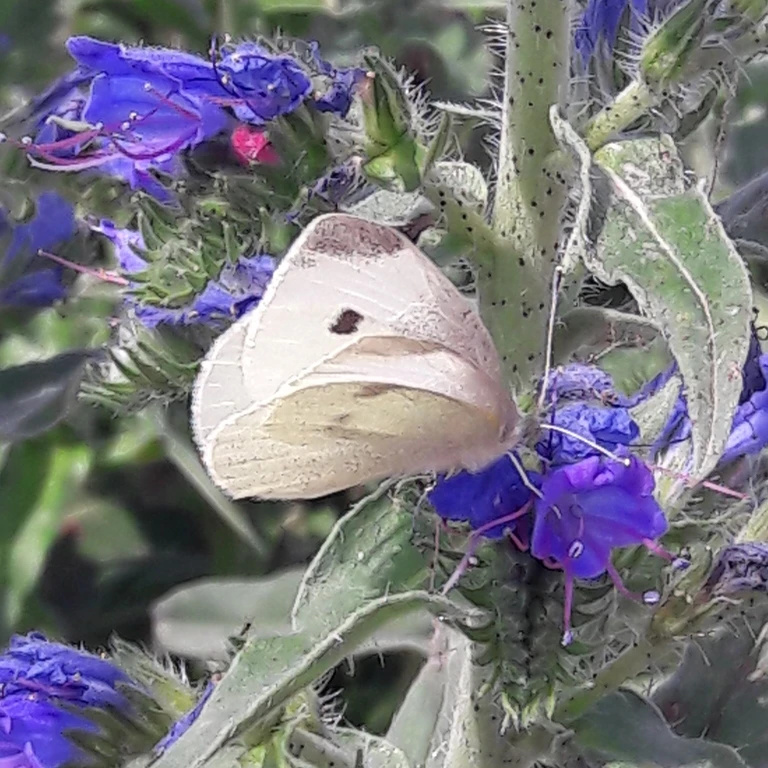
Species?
Pieris rapae
